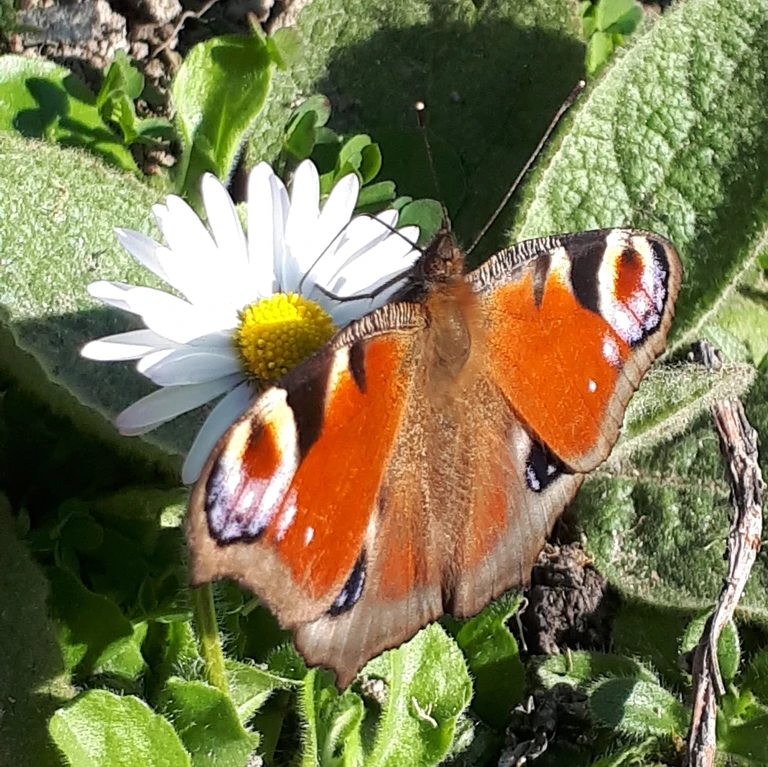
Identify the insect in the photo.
Aglais io
